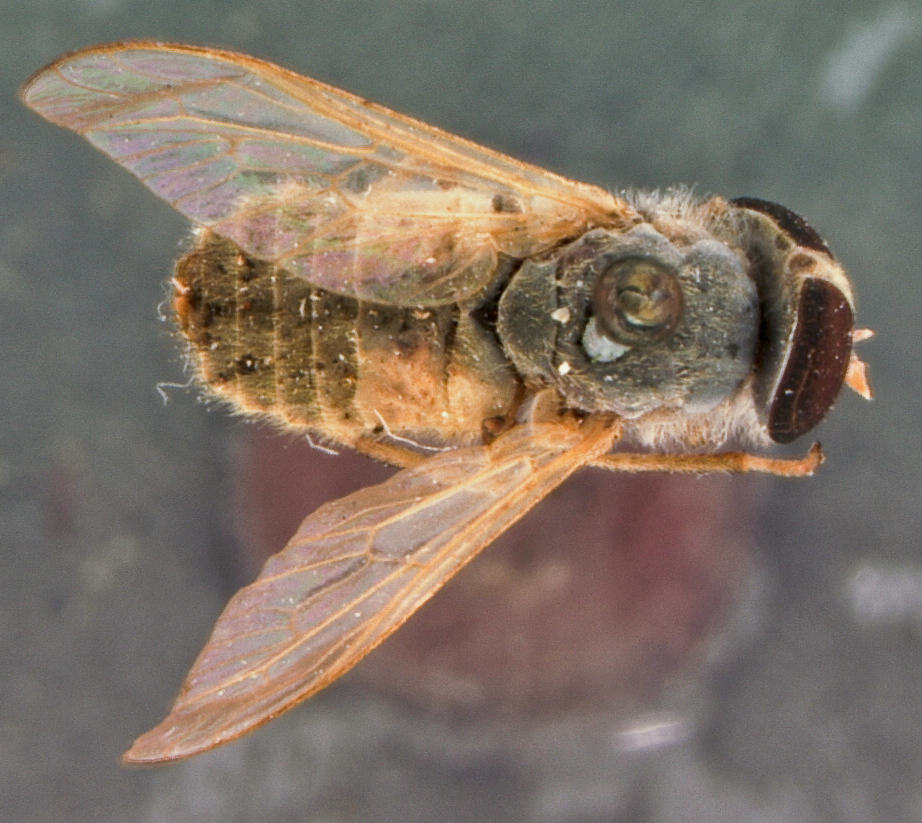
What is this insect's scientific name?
Tabanus thoracicus (also Atylotus thoracicus)
